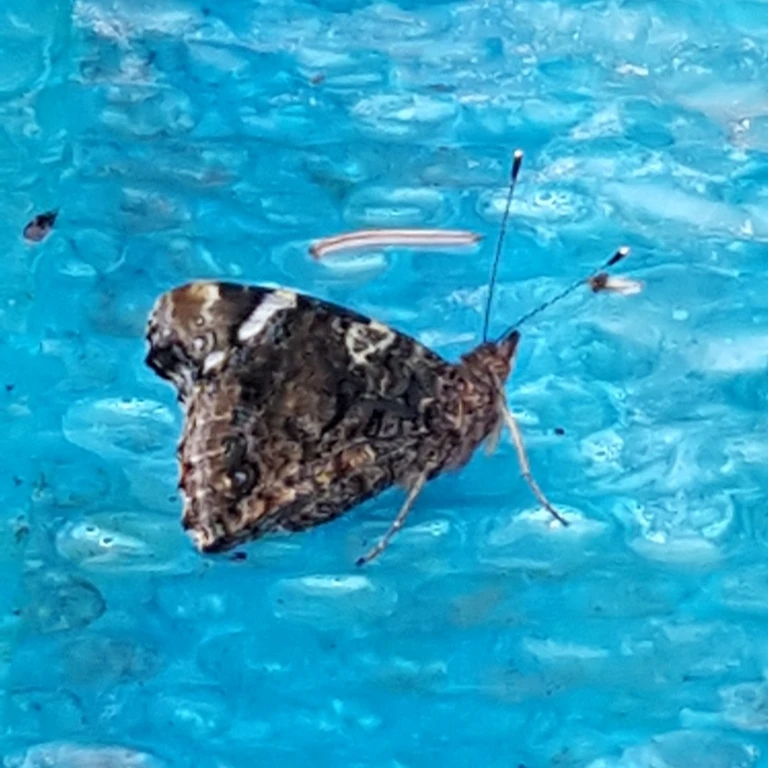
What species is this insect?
Vanessa atalanta
